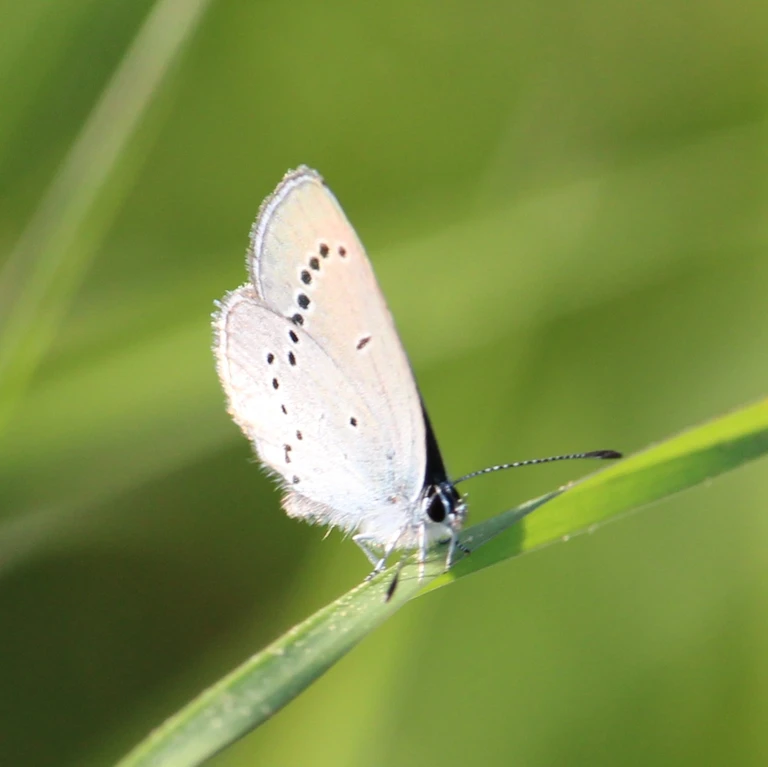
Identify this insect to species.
Cupido minimus
